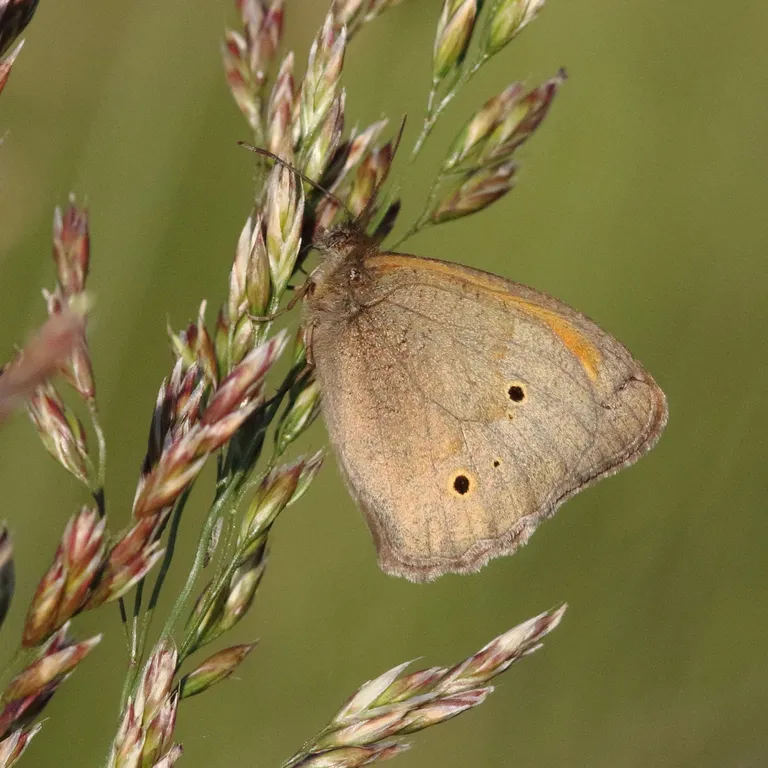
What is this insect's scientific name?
Maniola jurtina
